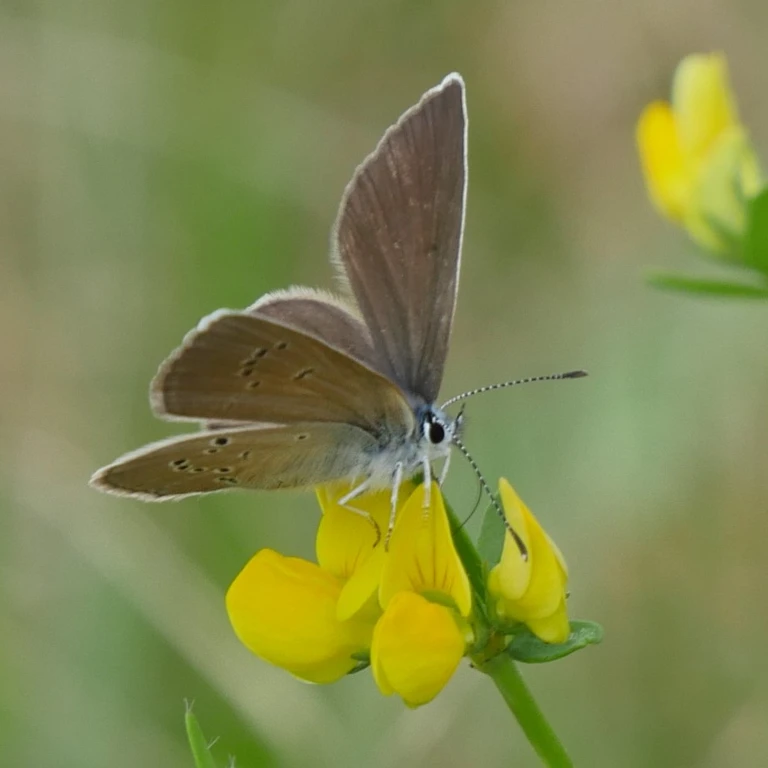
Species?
Cyaniris semiargus
